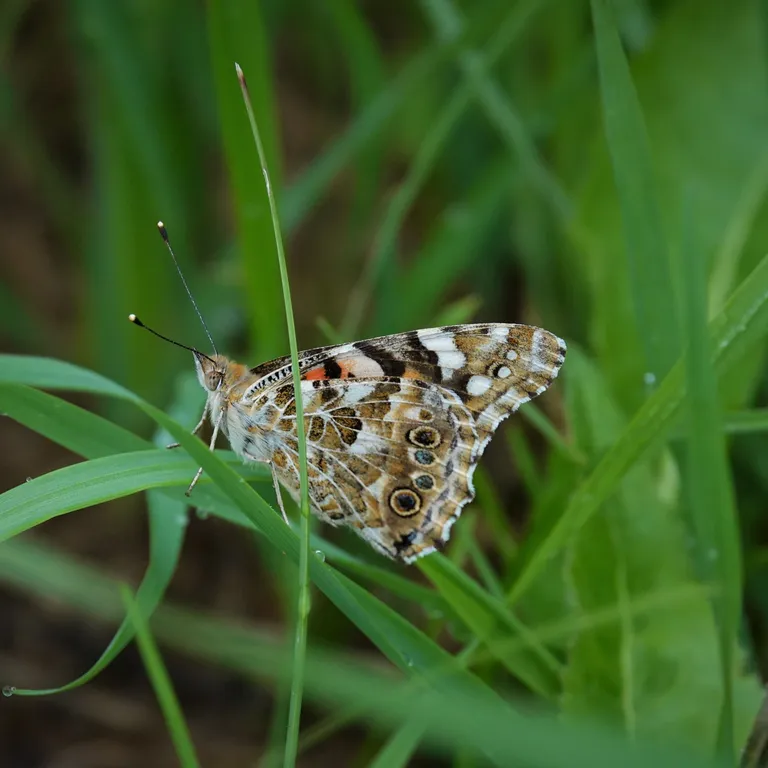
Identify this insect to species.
Vanessa cardui
